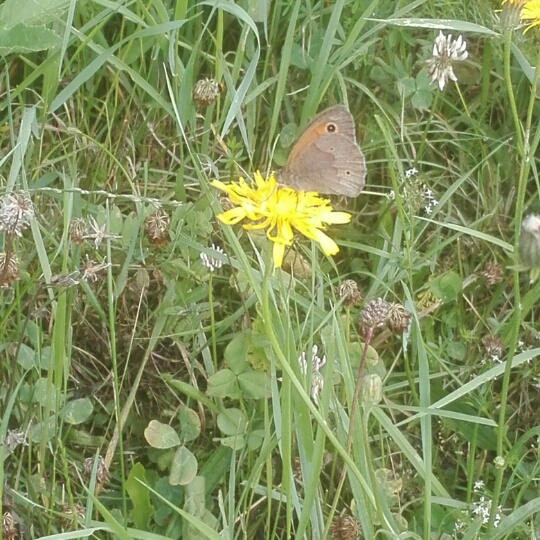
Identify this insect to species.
Maniola jurtina
